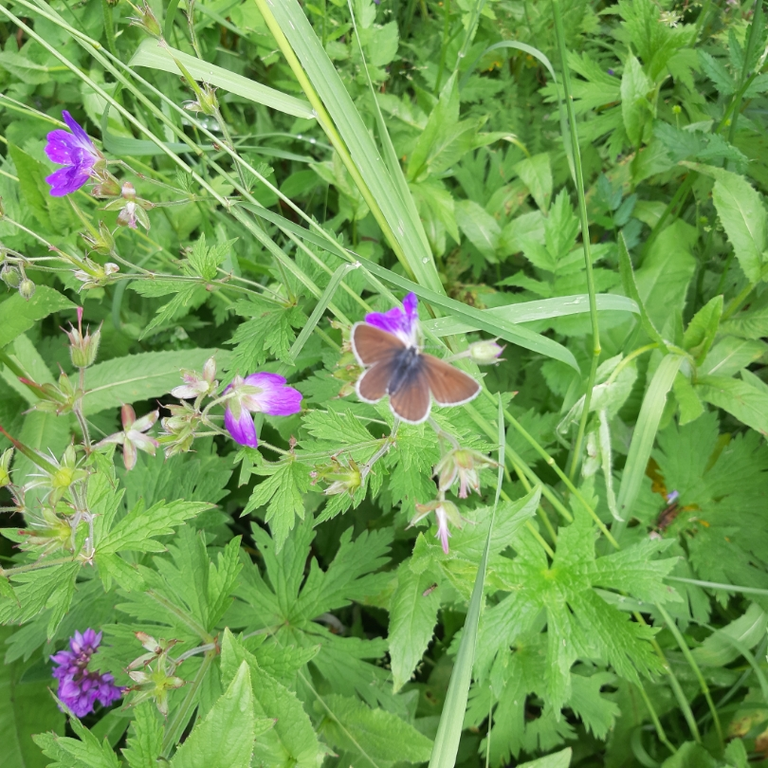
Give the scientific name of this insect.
Eumedonia eumedon
